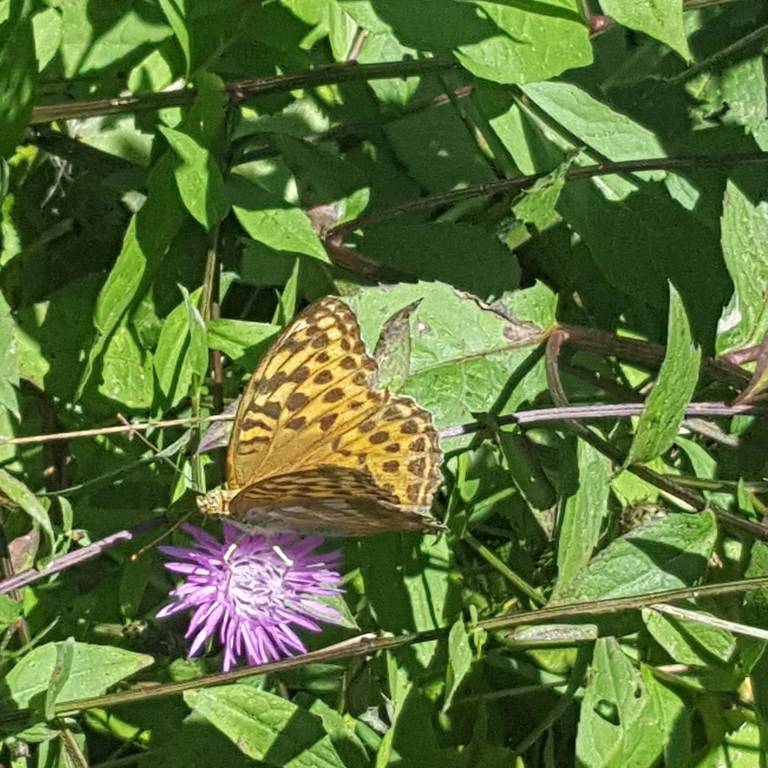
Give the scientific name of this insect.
Argynnis paphia
